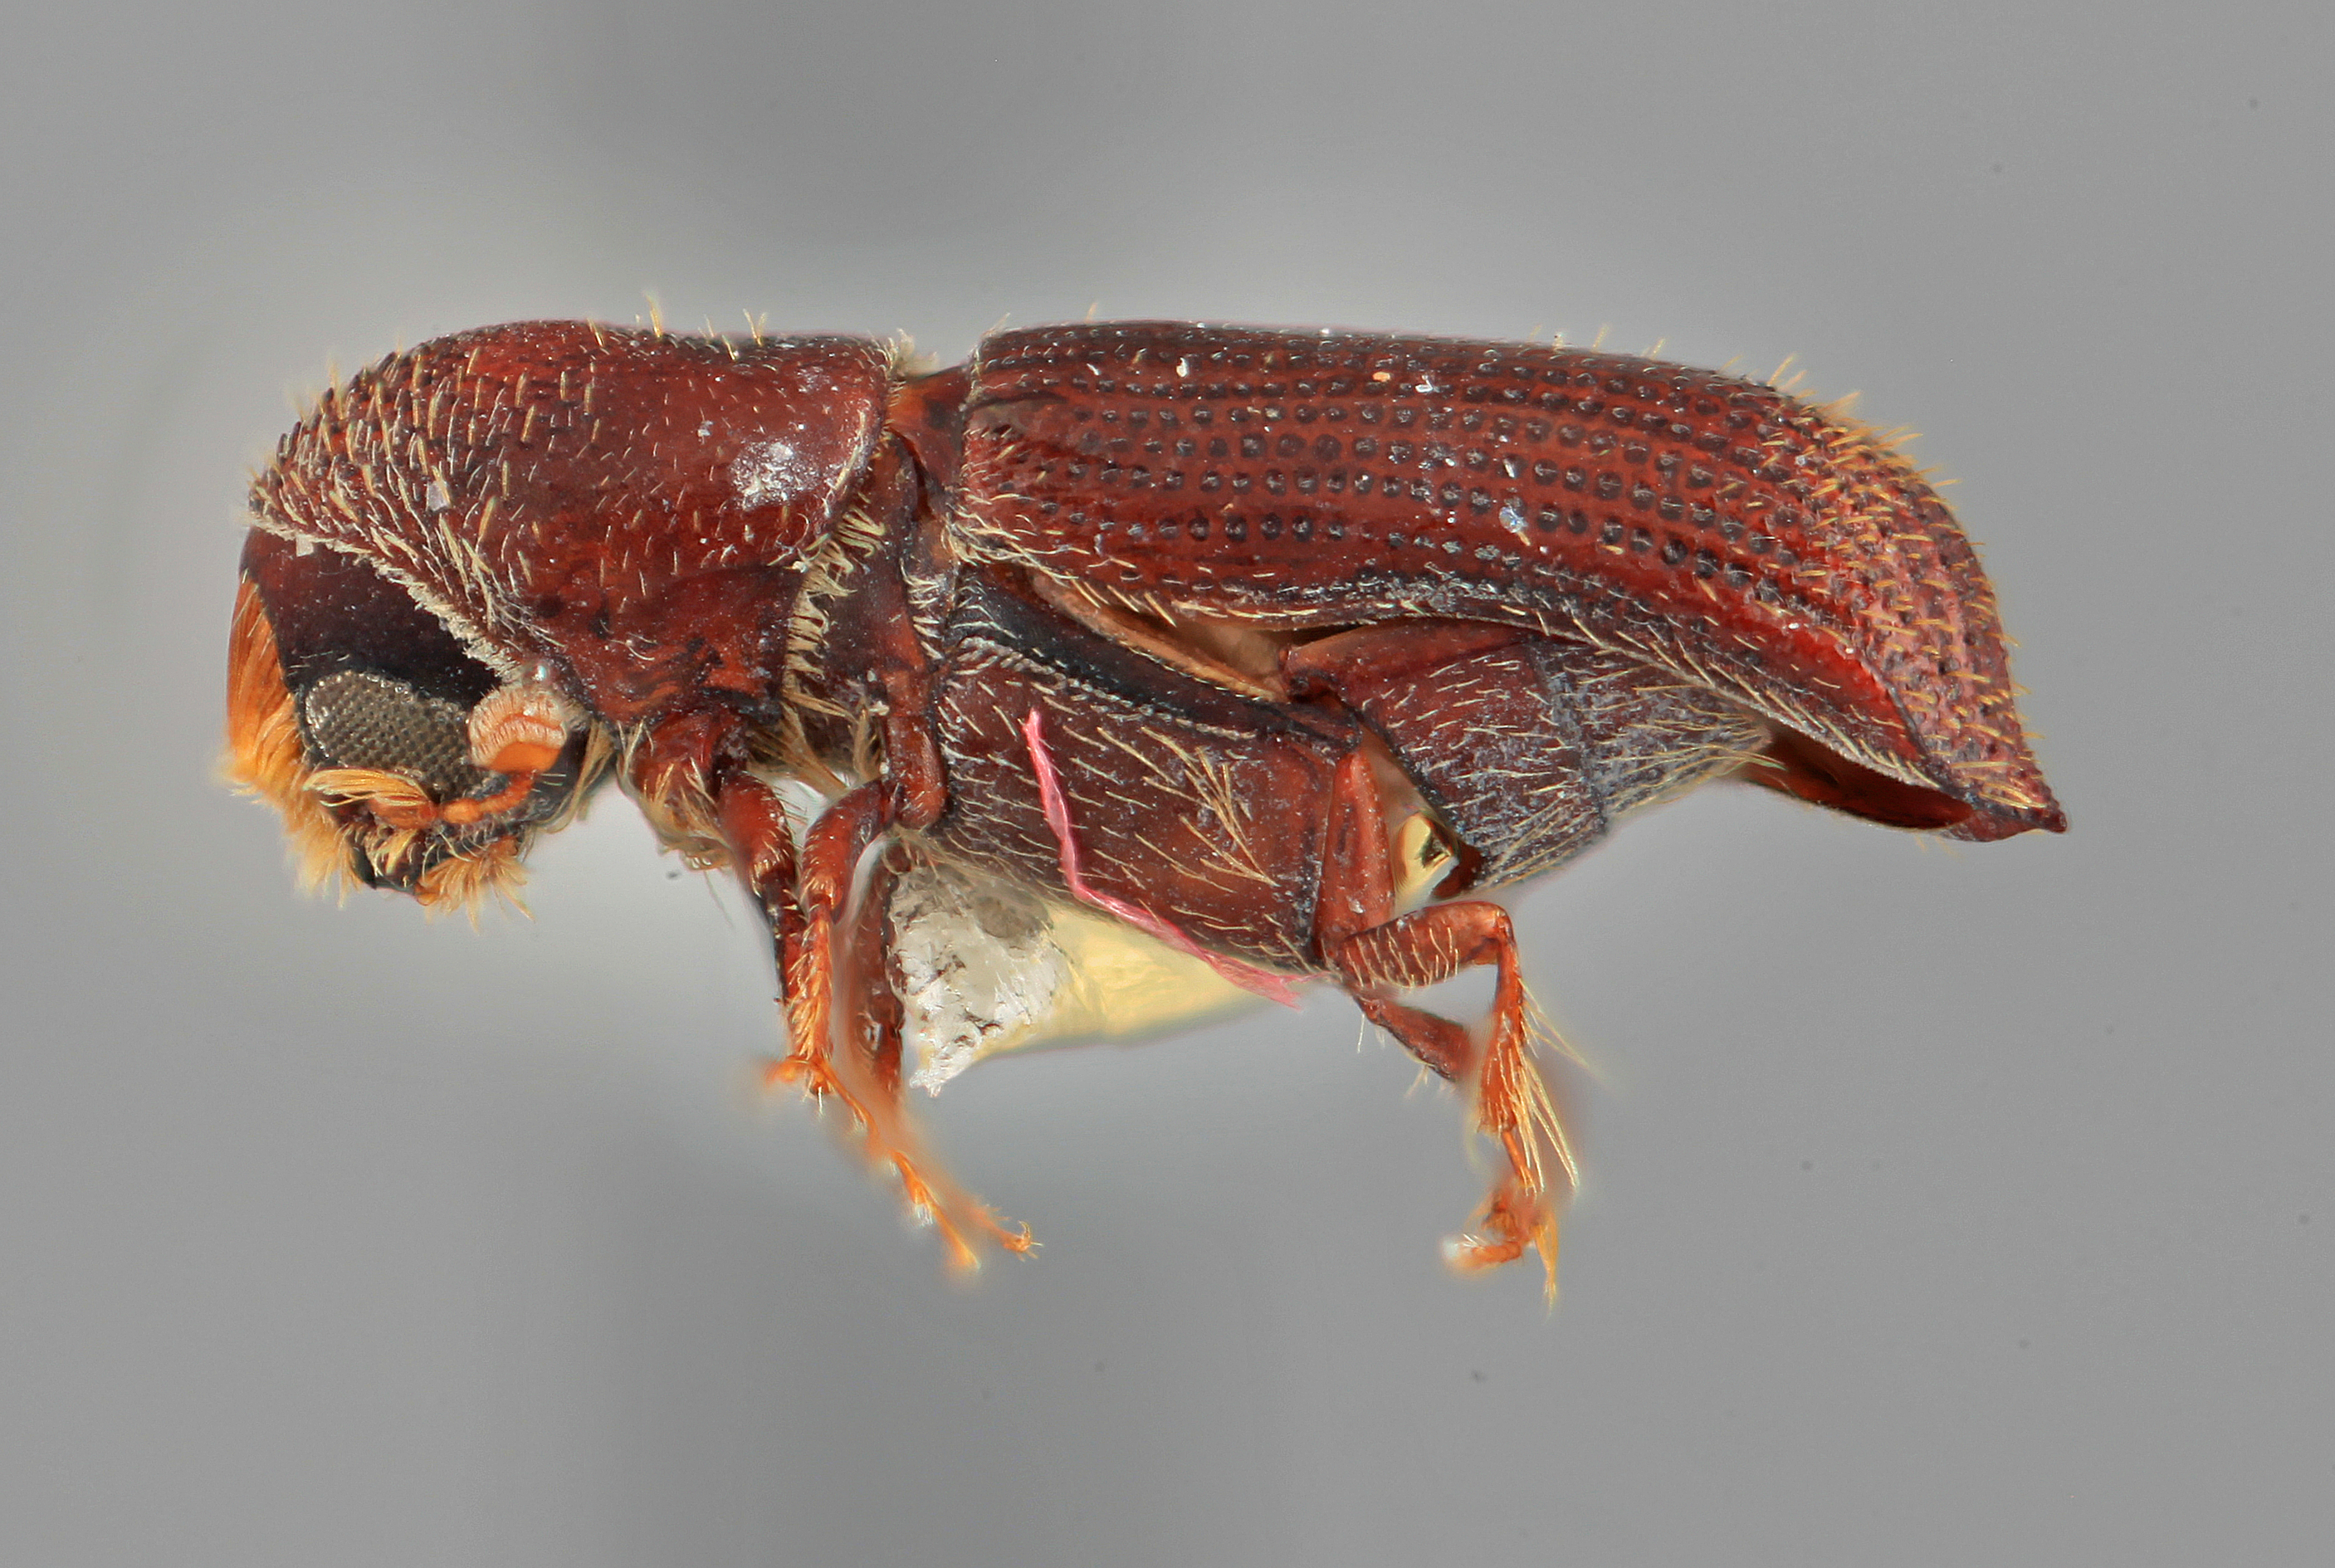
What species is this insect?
Hylocurus villifrons
